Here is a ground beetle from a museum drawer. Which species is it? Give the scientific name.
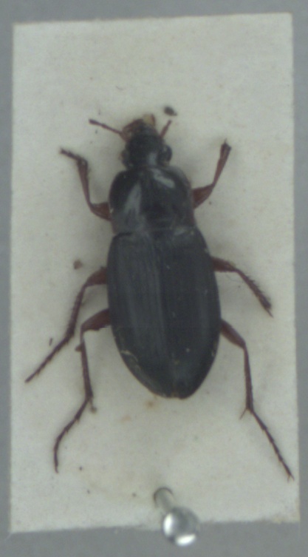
Calathus erratus
